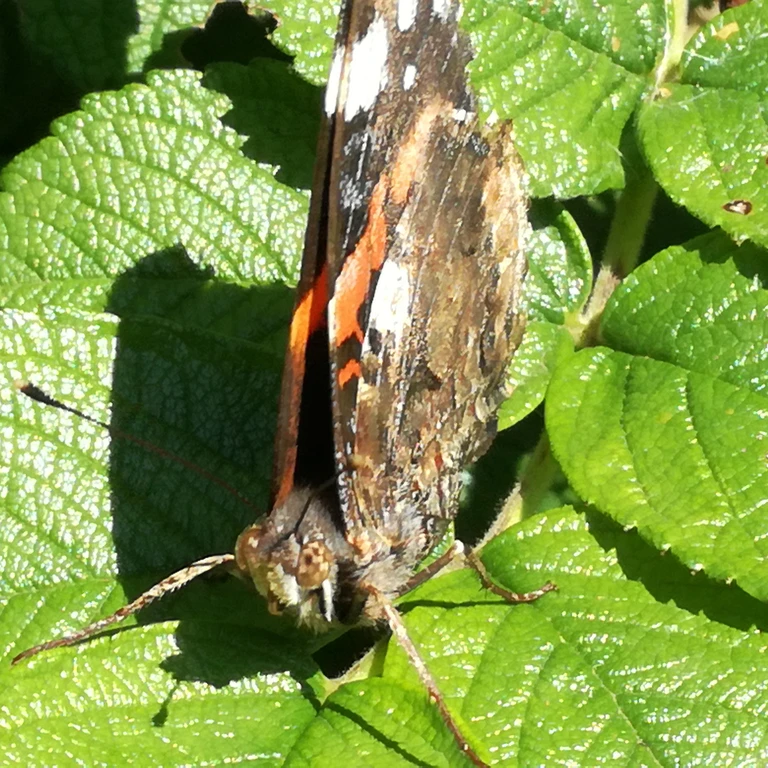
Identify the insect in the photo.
Vanessa atalanta
